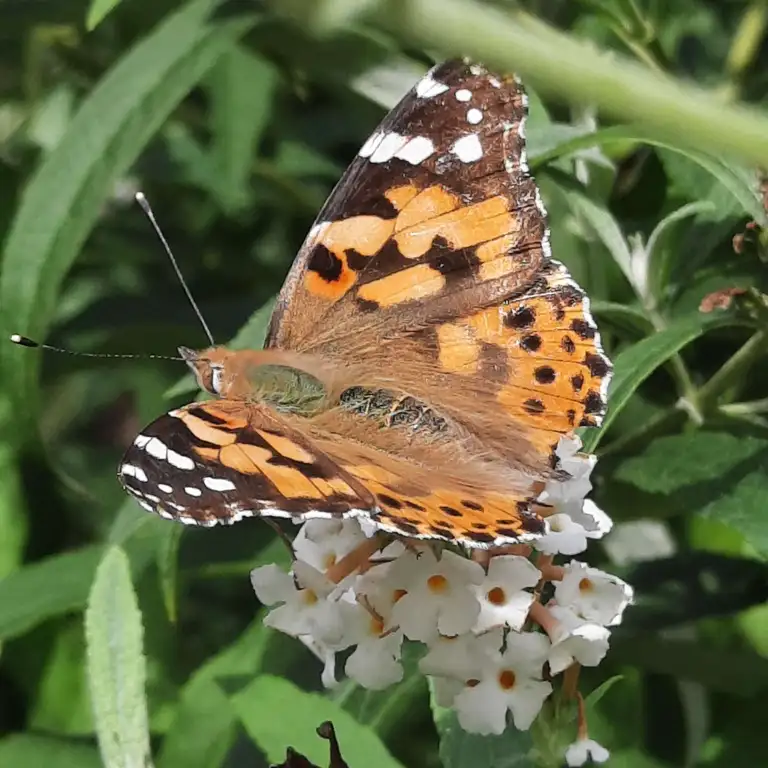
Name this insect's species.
Vanessa cardui
